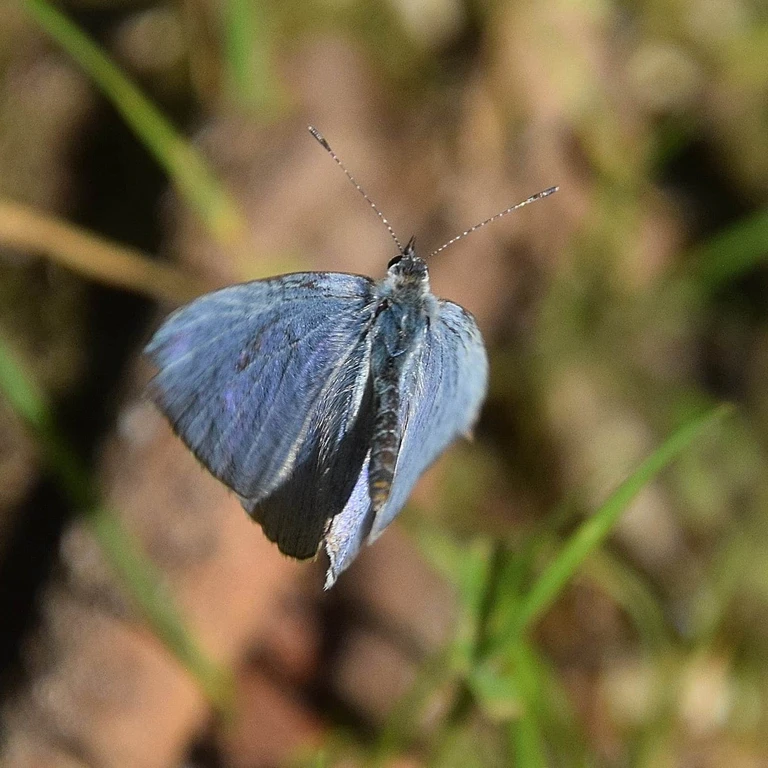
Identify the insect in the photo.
Celastrina argiolus
